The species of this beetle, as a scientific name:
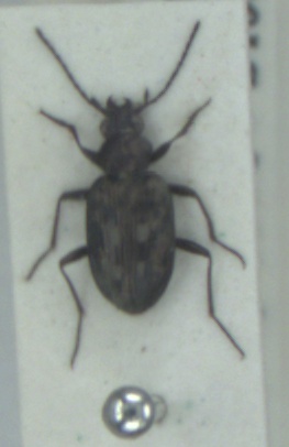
Bembidion litorale
